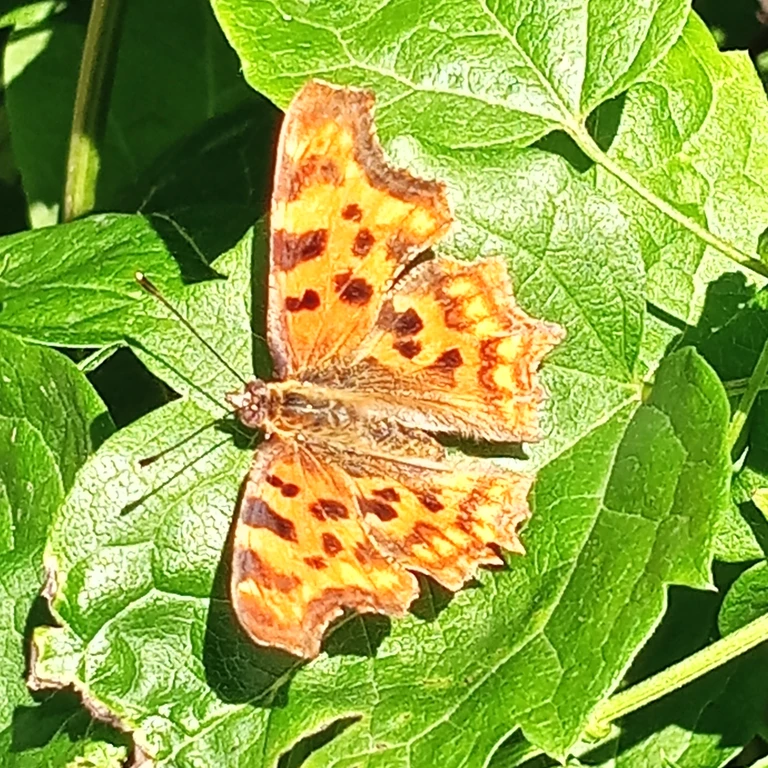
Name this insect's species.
Polygonia c-album
